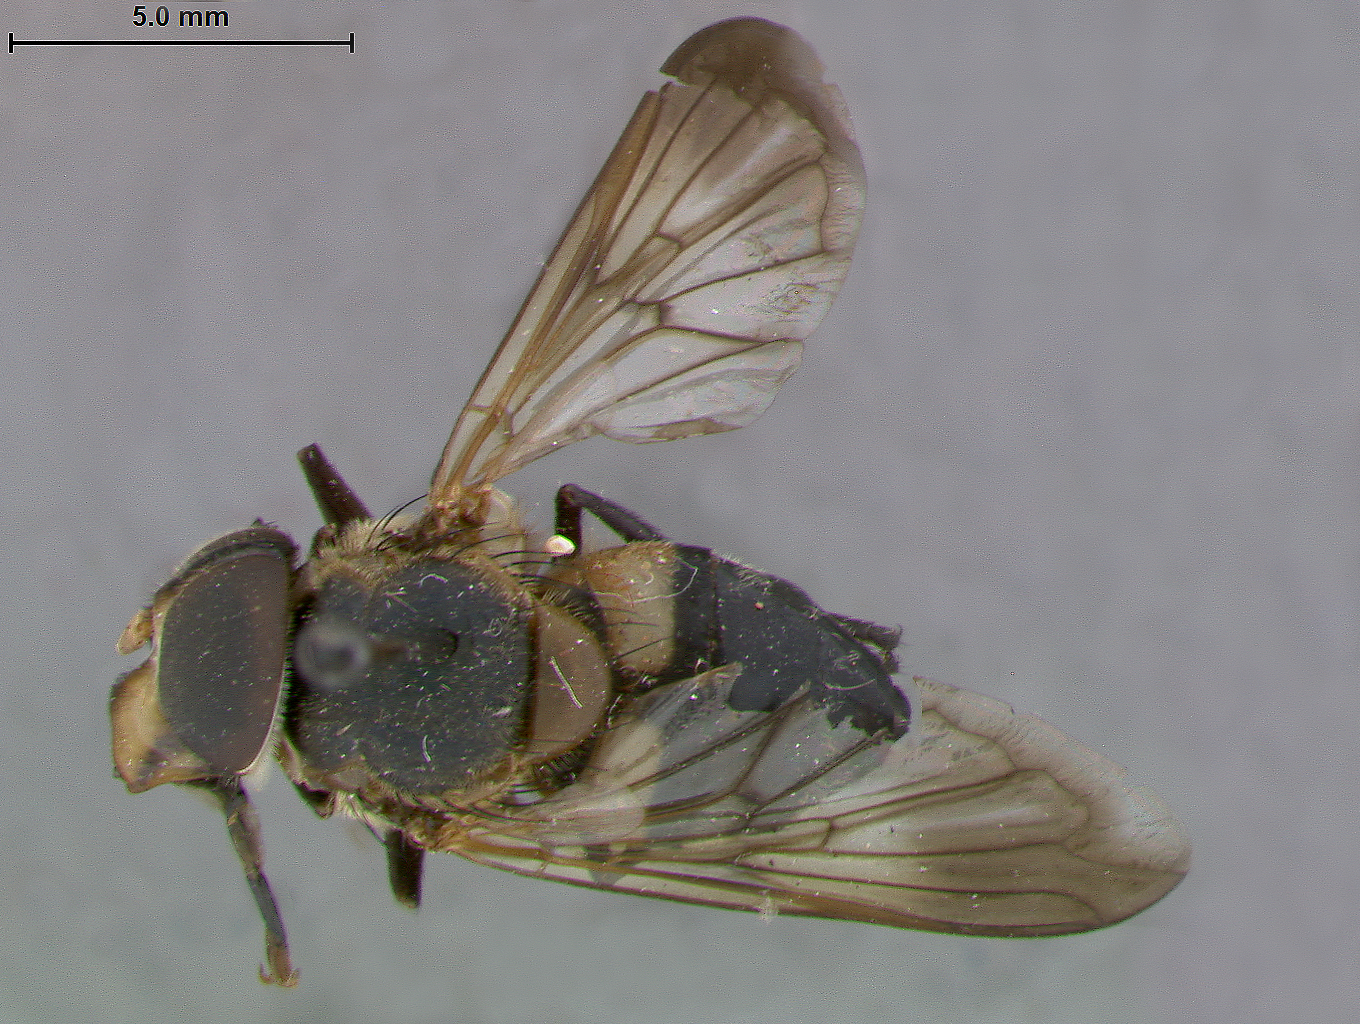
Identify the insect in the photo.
Volucella lumina
